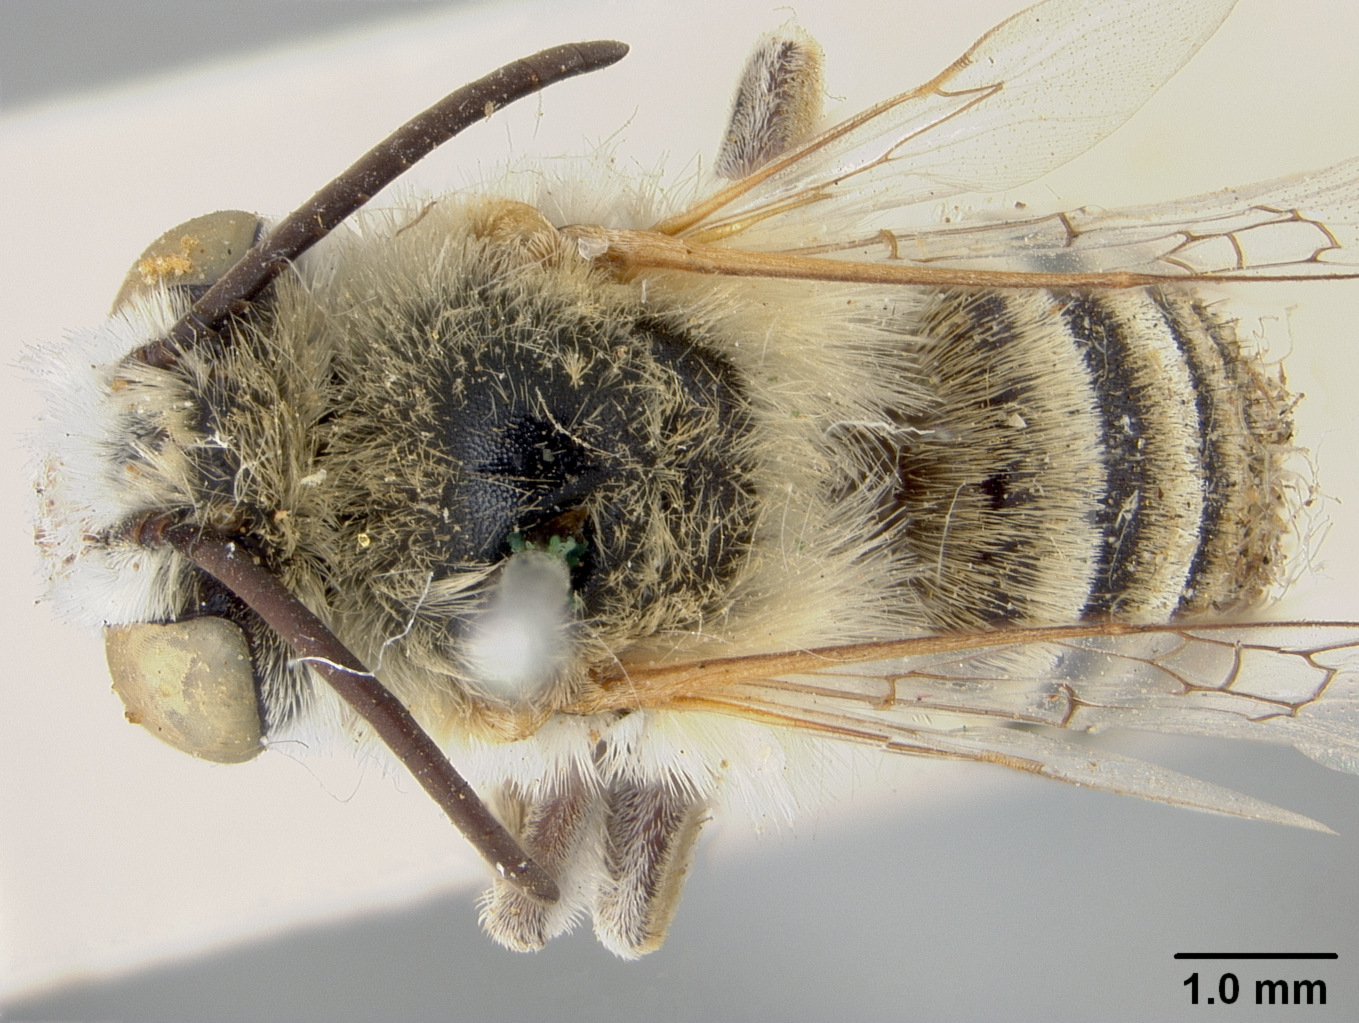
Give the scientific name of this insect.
Anthophora macroleuca
